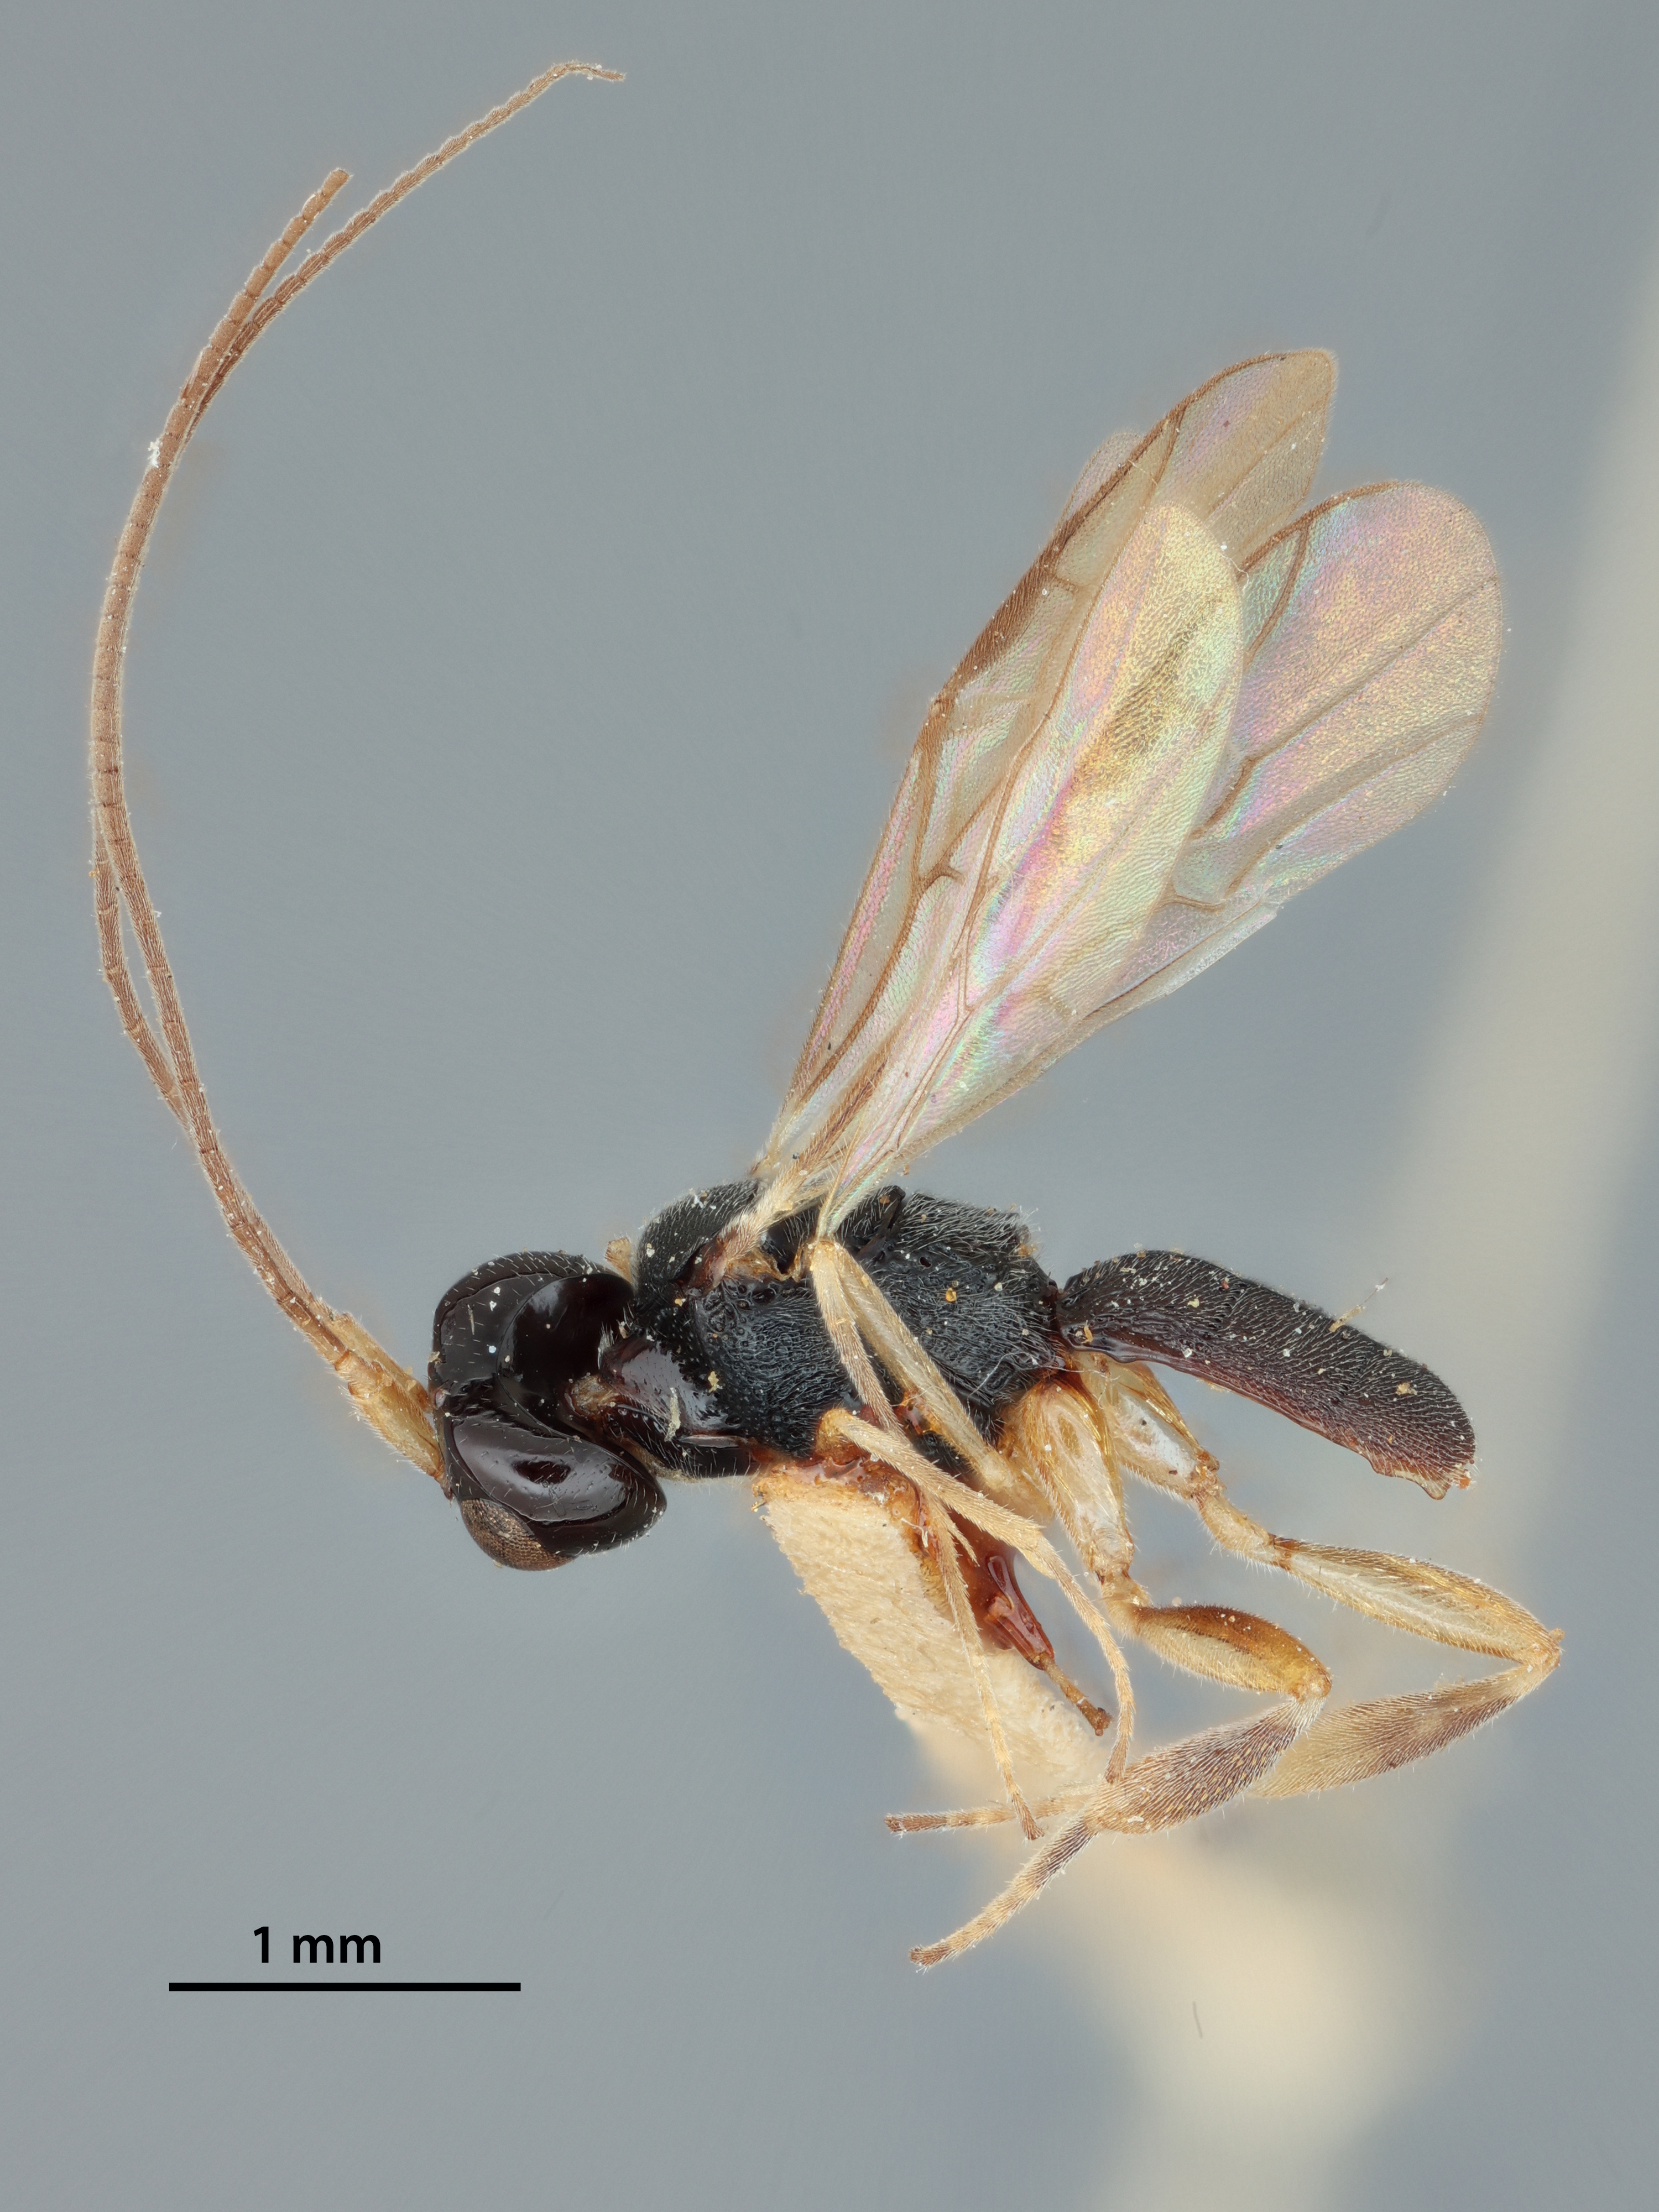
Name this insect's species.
Phanerotomella nigronitens
